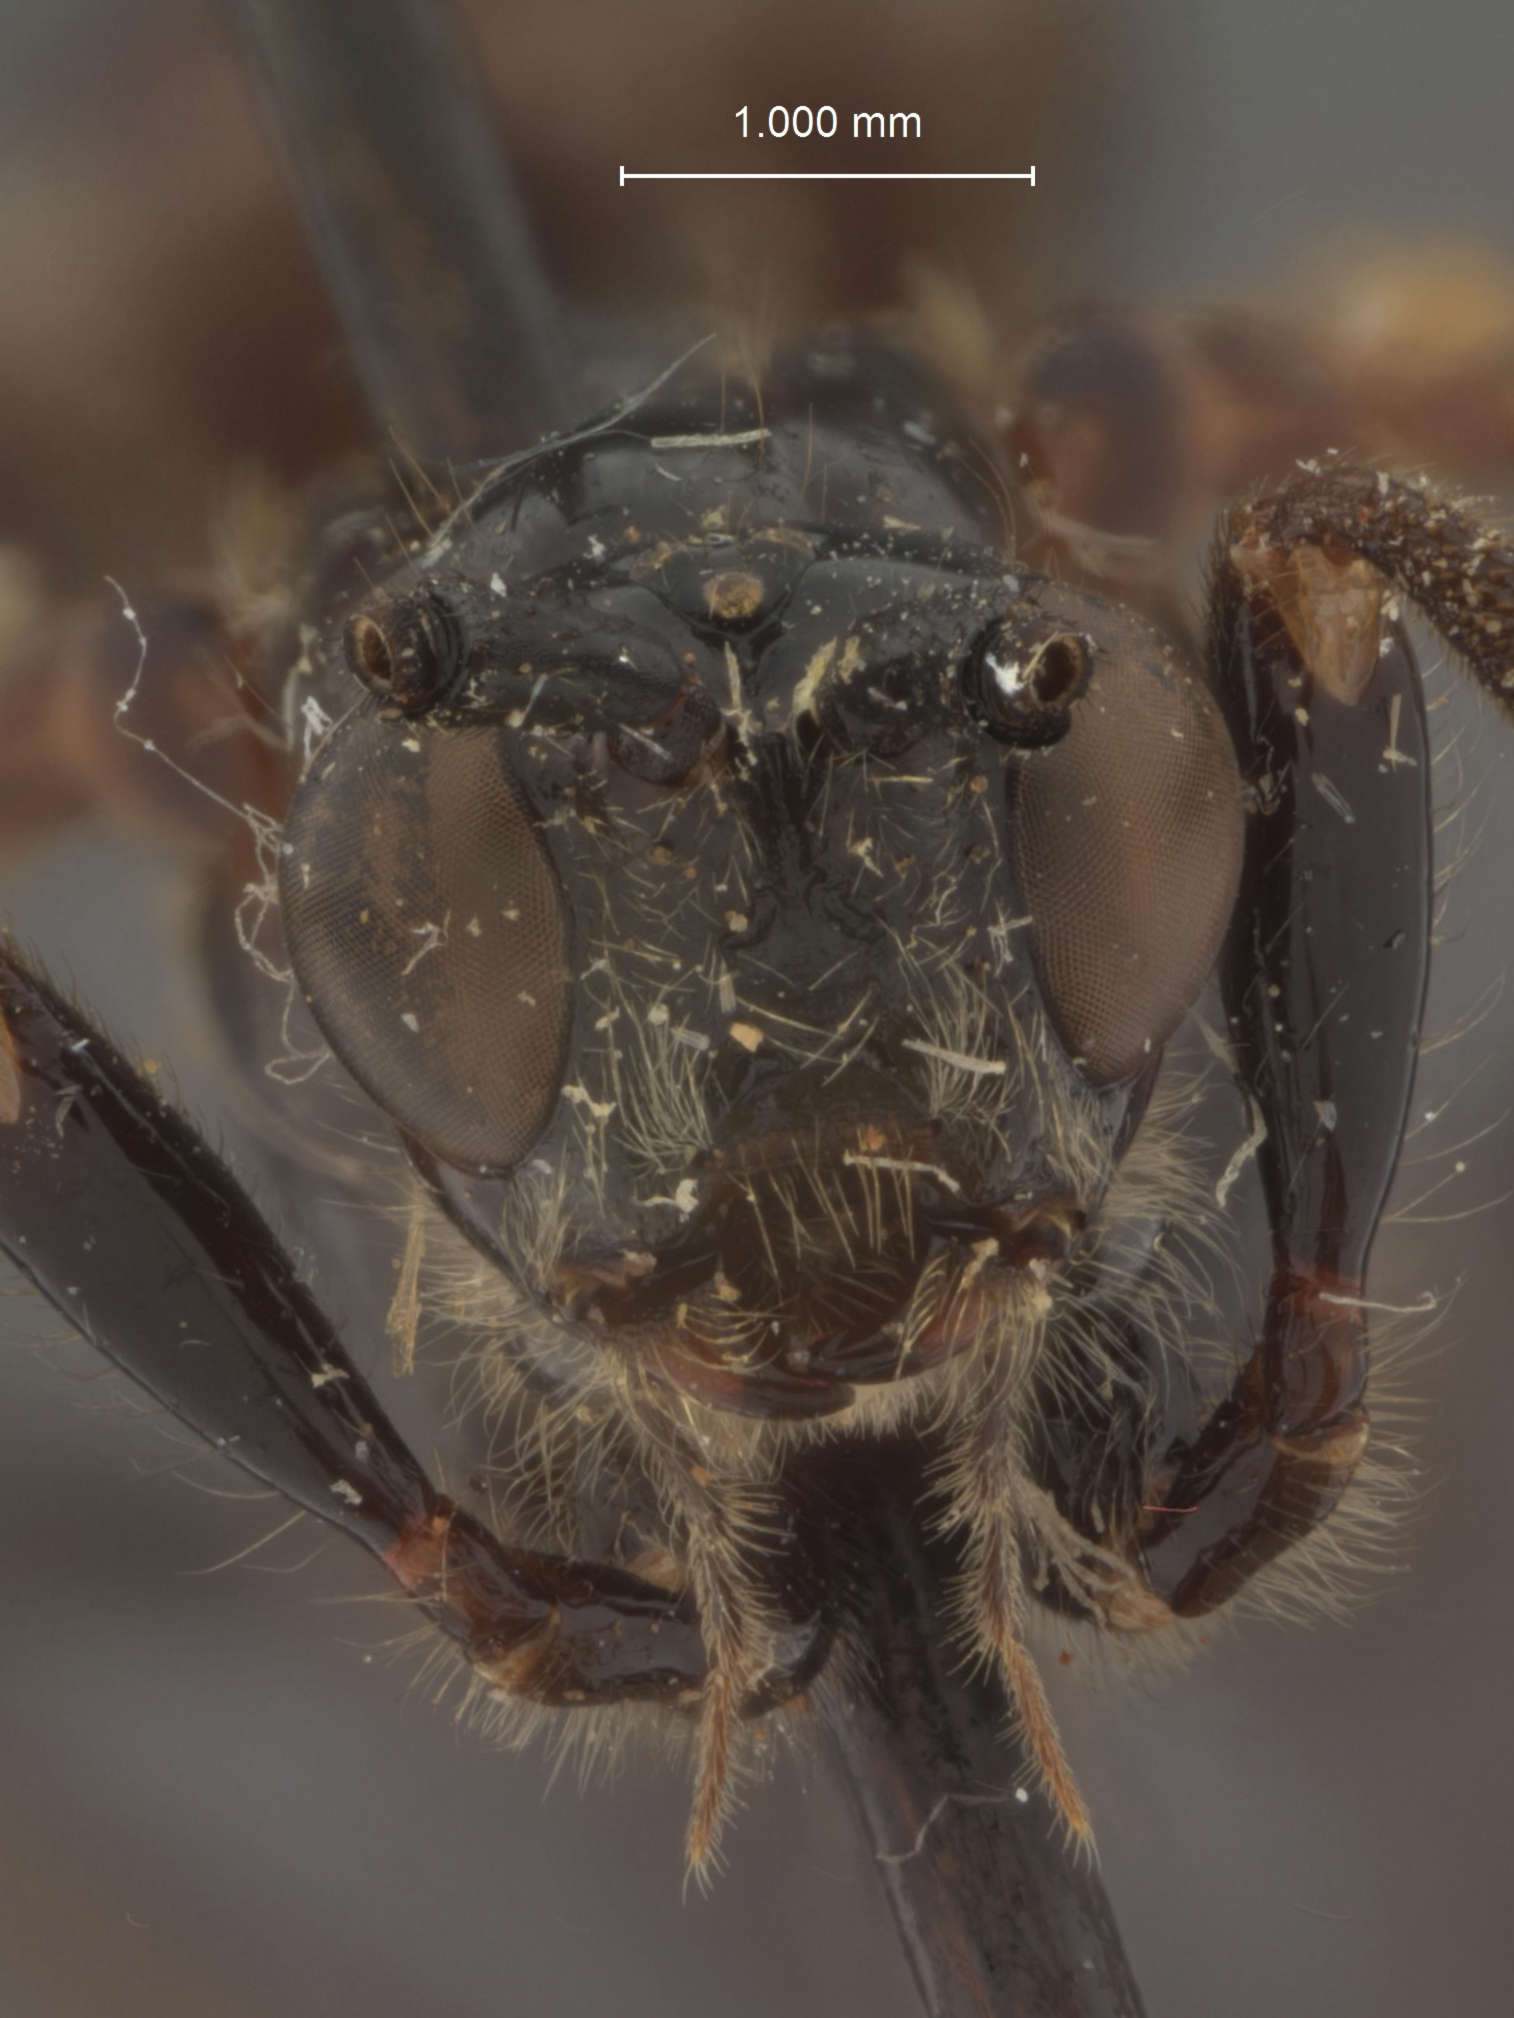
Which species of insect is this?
Cyanopterus depressi
